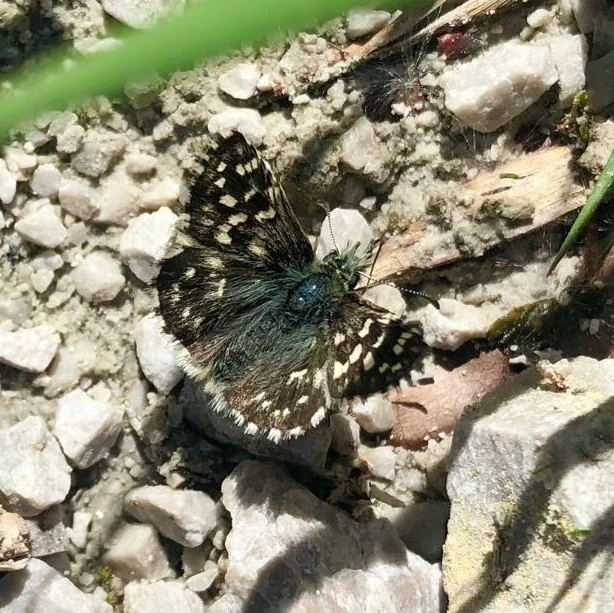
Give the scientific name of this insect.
Pyrgus malvae
